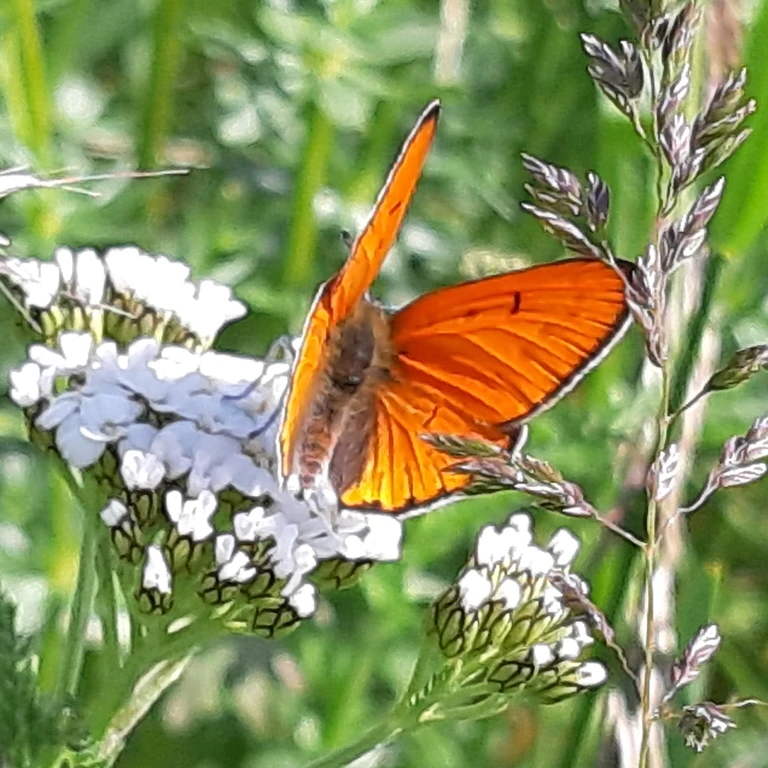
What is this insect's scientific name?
Lycaena dispar
